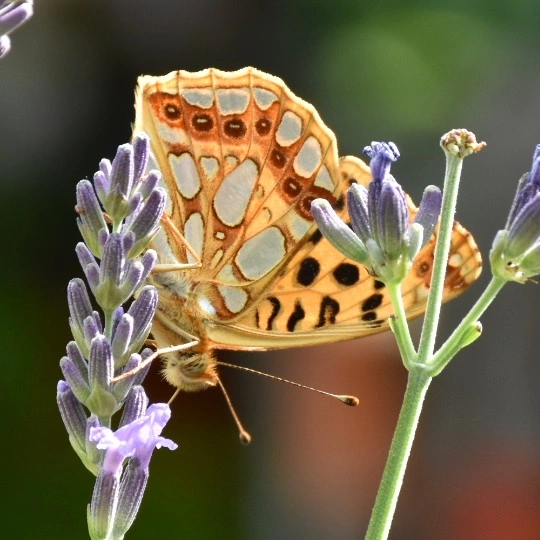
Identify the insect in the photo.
Issoria lathonia
